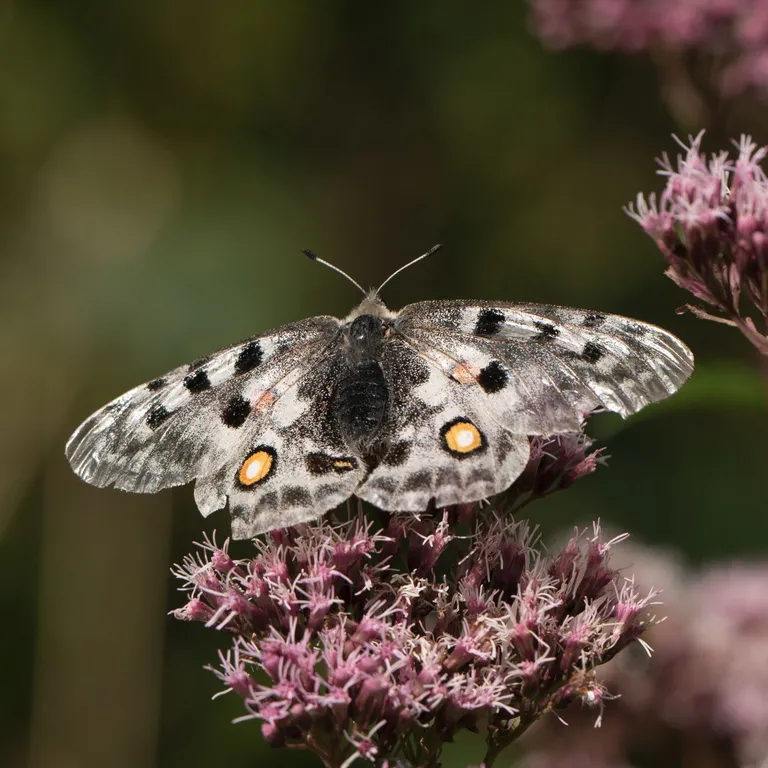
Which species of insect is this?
Parnassius apollo
